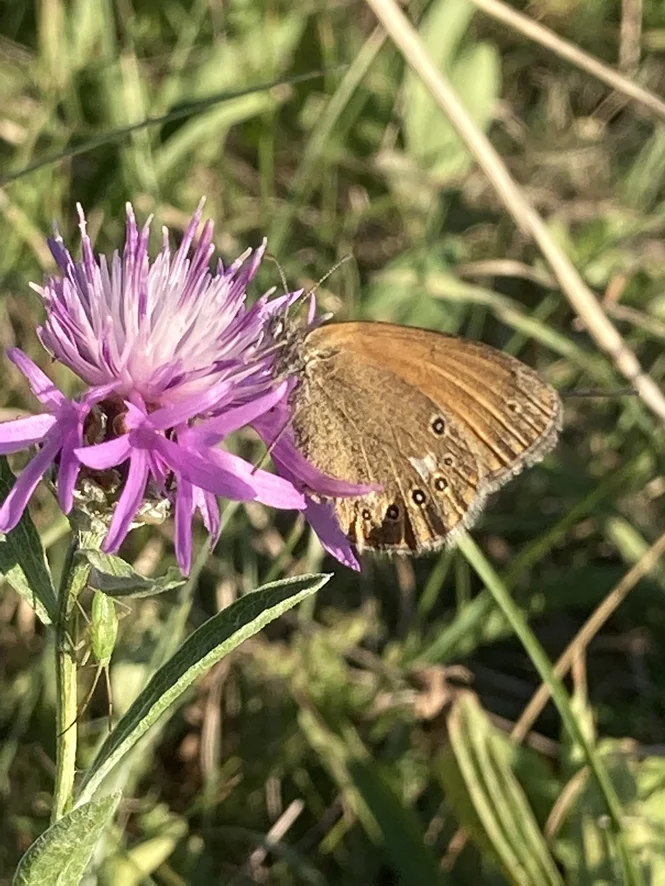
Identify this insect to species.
Coenonympha glycerion (also Coenonympha iphis)
